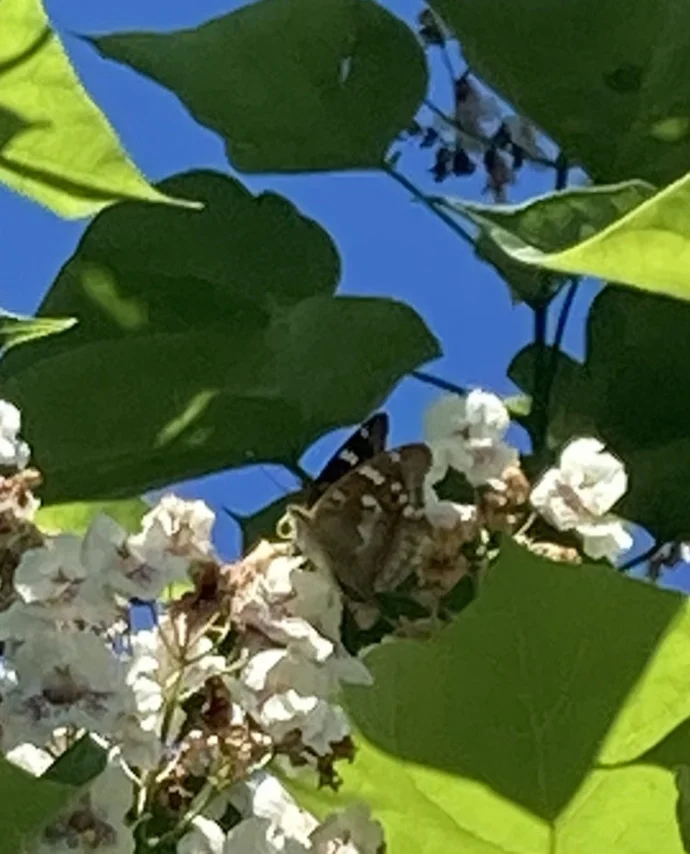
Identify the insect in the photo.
Apatura ilia
